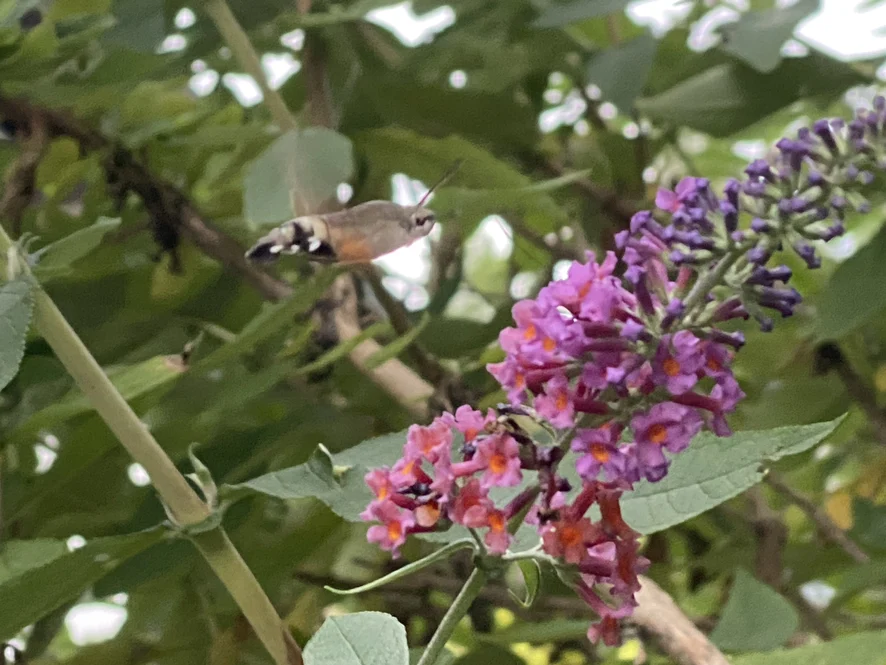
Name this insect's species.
Macroglossum stellatarum
